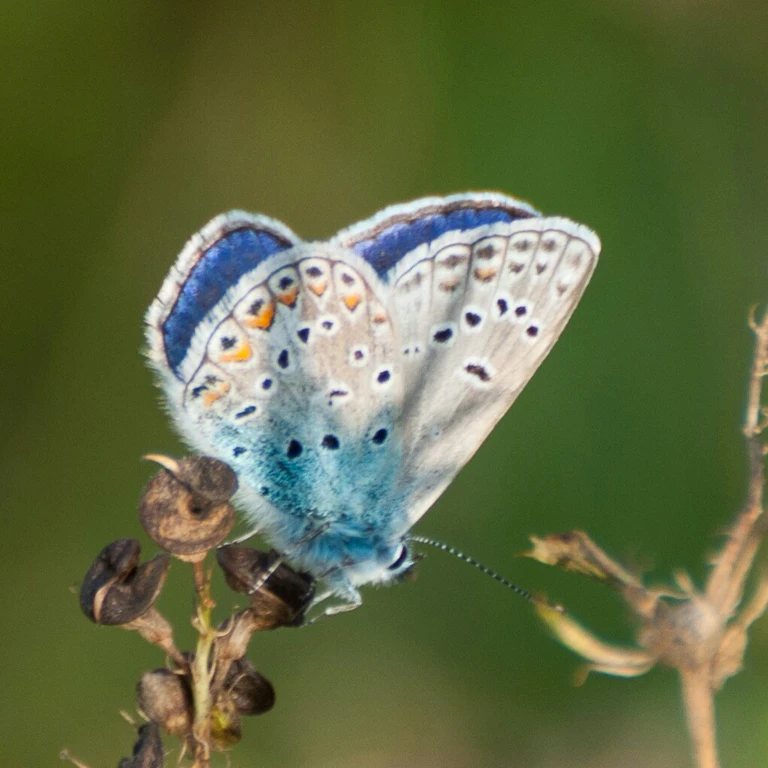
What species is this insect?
Polyommatus icarus
